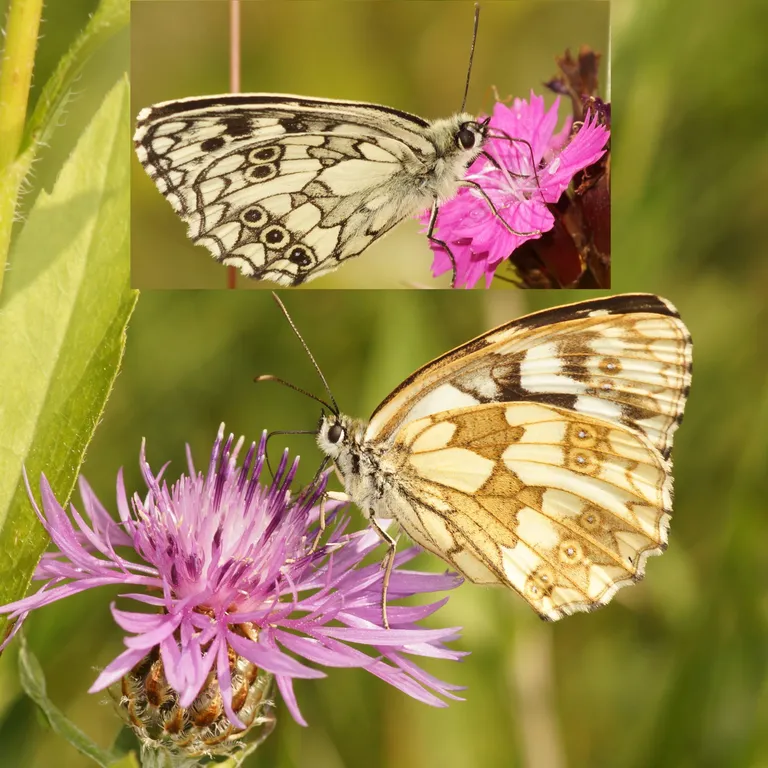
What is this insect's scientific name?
Melanargia galathea
